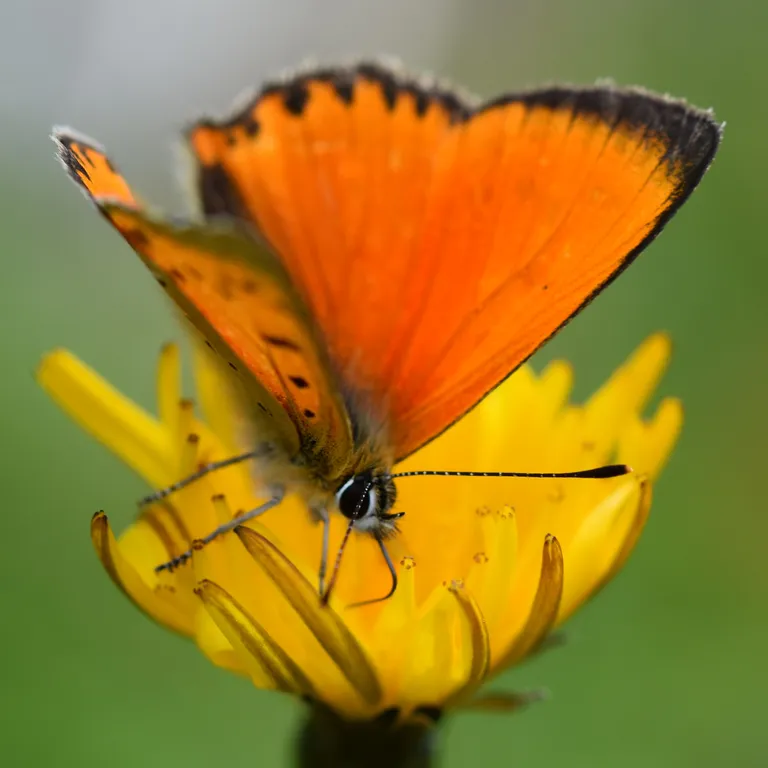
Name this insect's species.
Lycaena virgaureae
